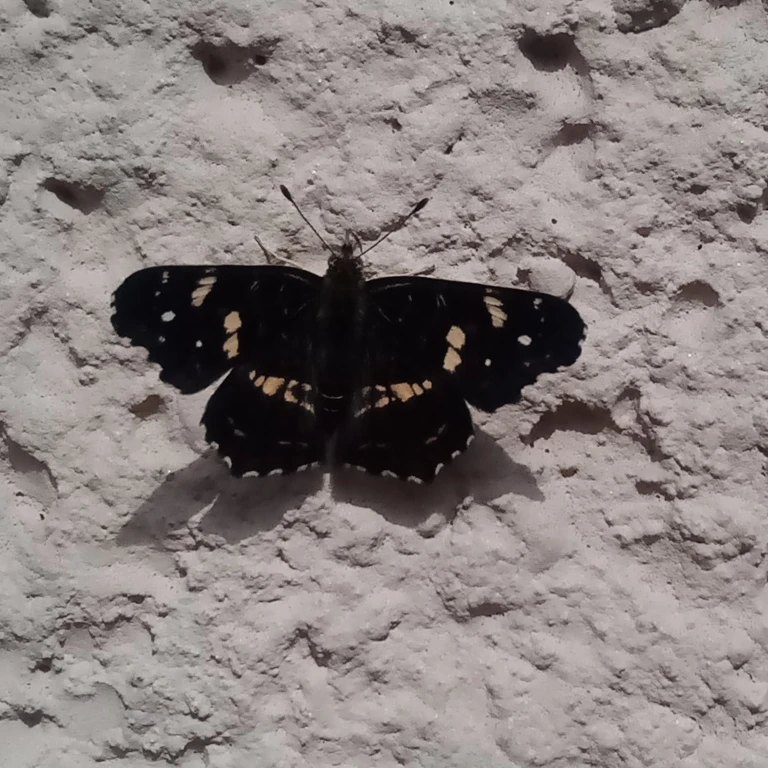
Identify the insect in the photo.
Araschnia levana
